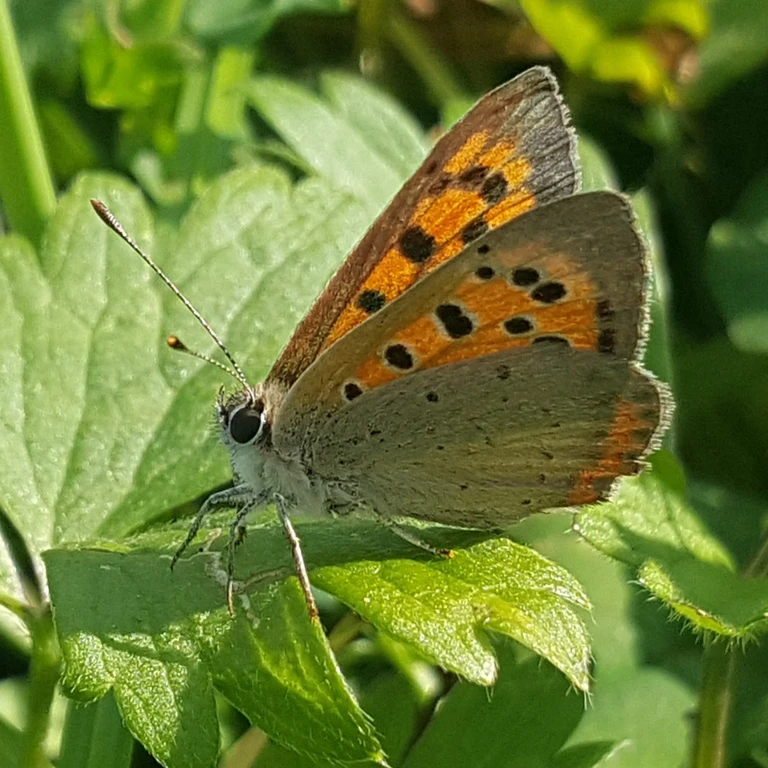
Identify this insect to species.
Lycaena phlaeas
